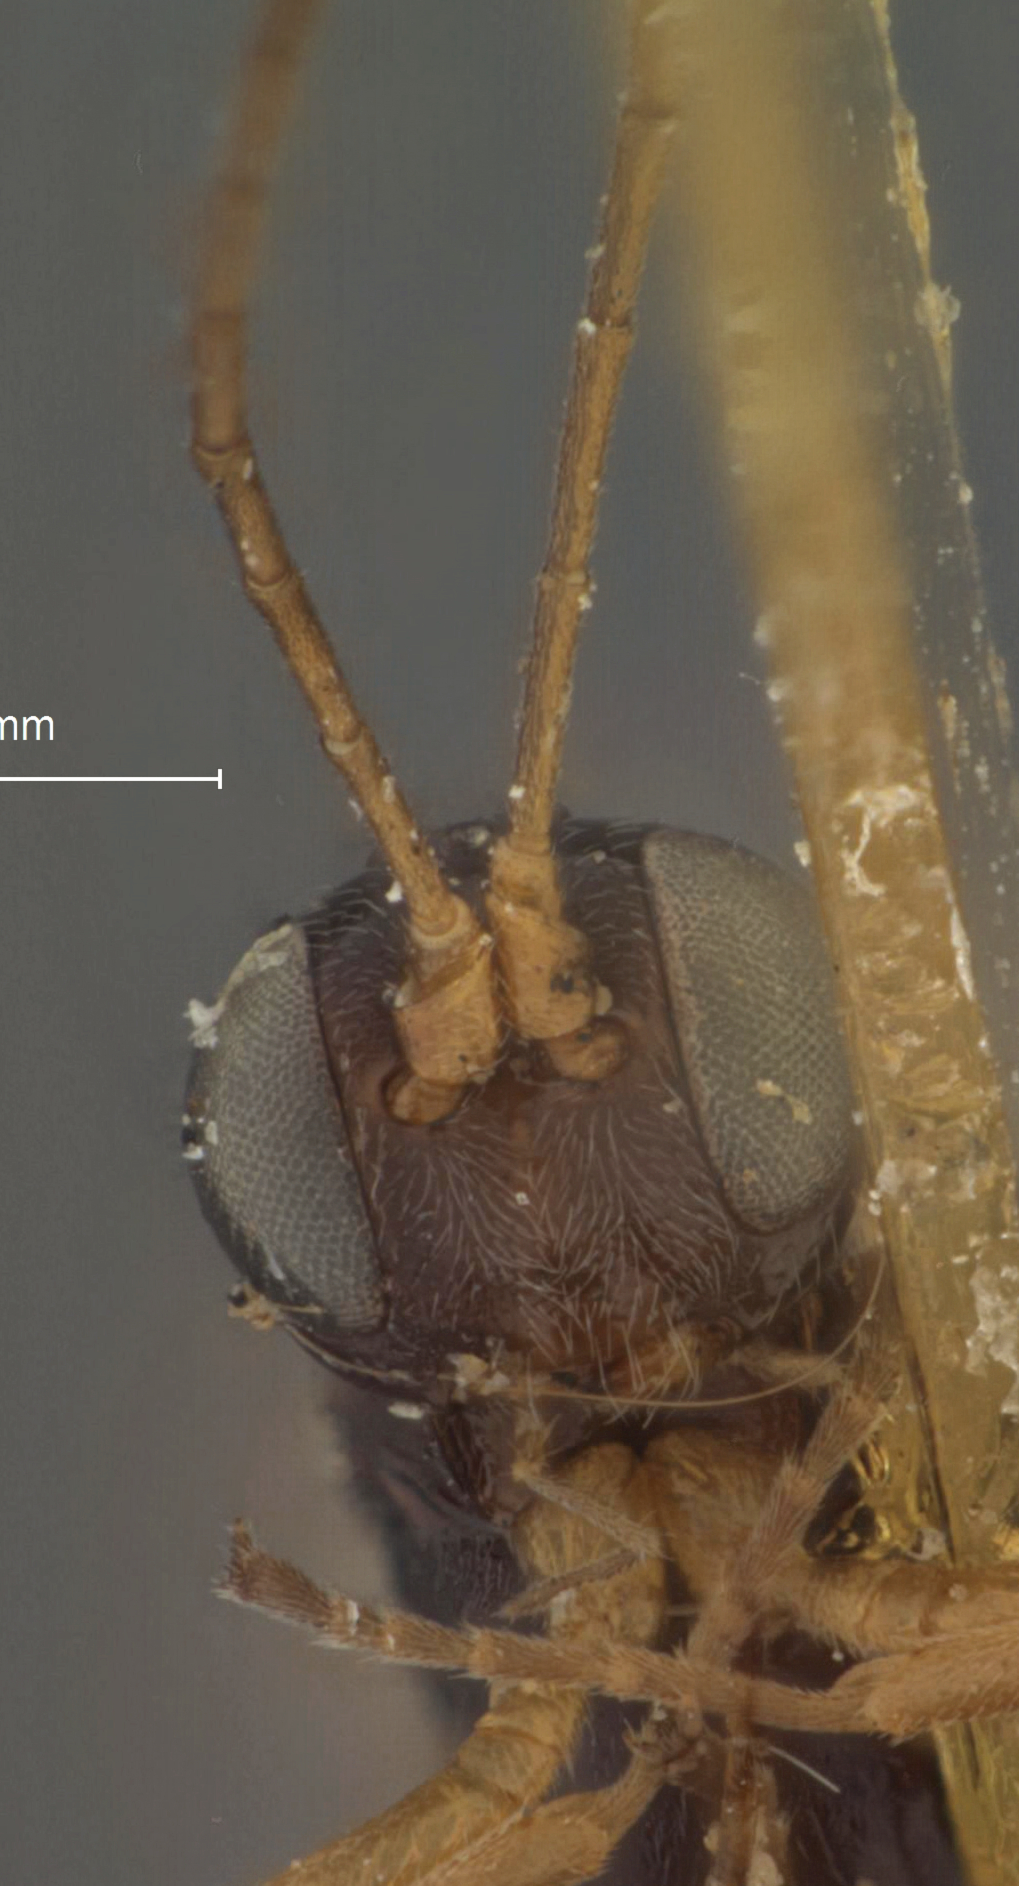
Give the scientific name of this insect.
Hemiteles pinifoliae
